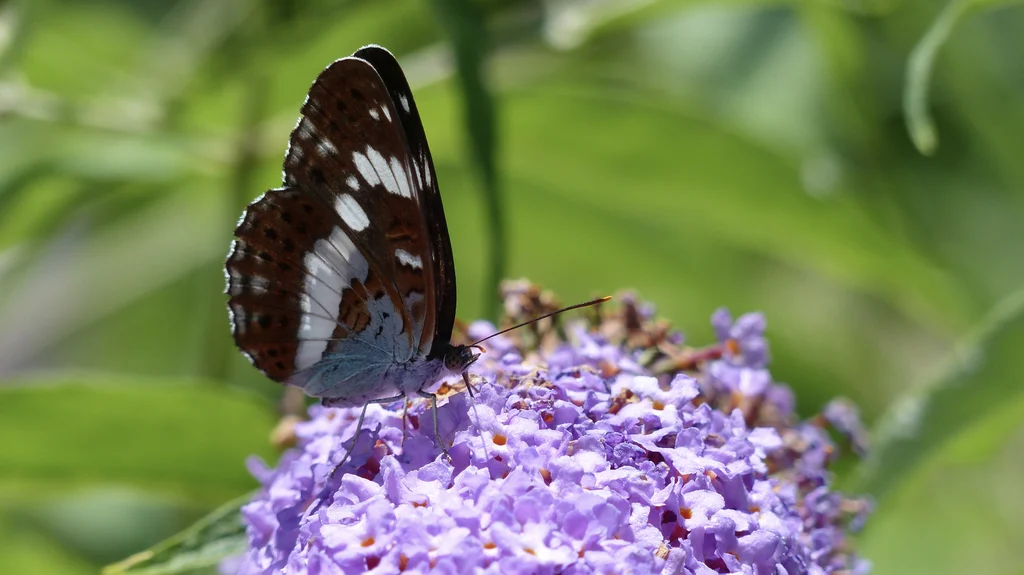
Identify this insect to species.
Limenitis camilla (also Ladoga camilla)
